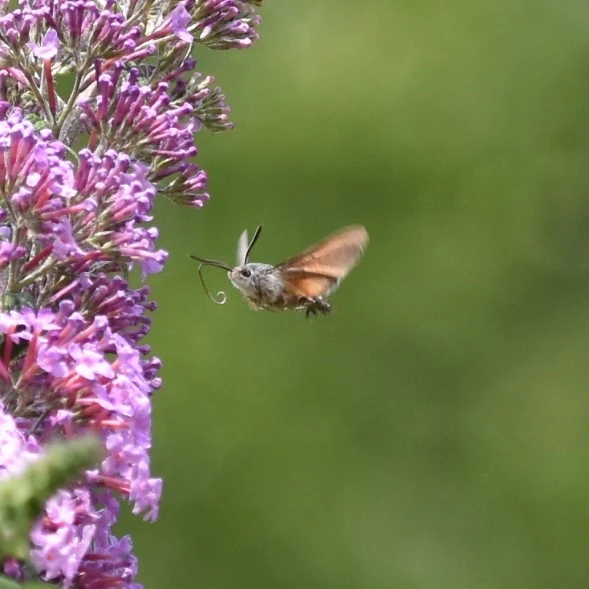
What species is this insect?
Macroglossum stellatarum
